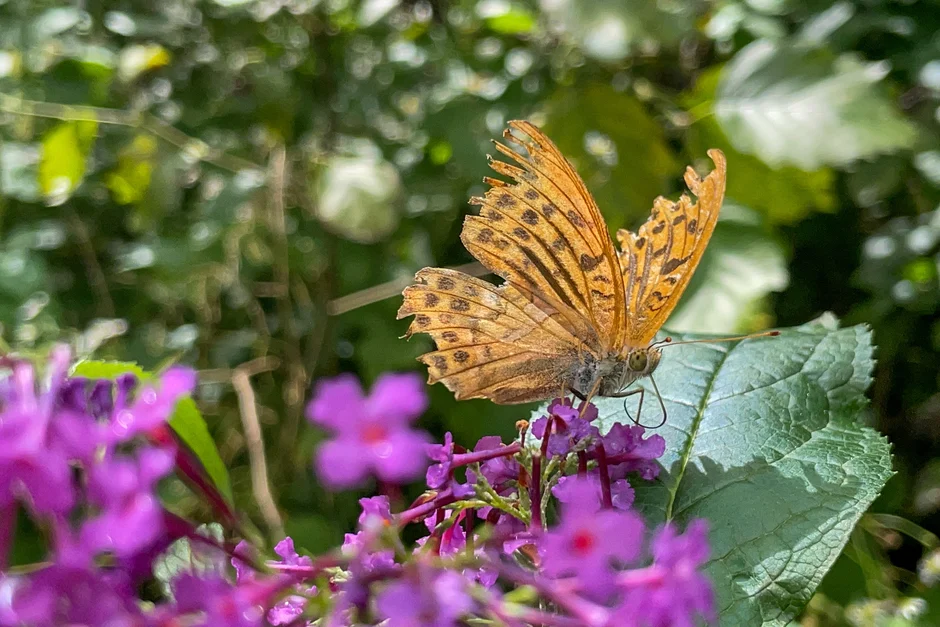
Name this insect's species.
Argynnis paphia
